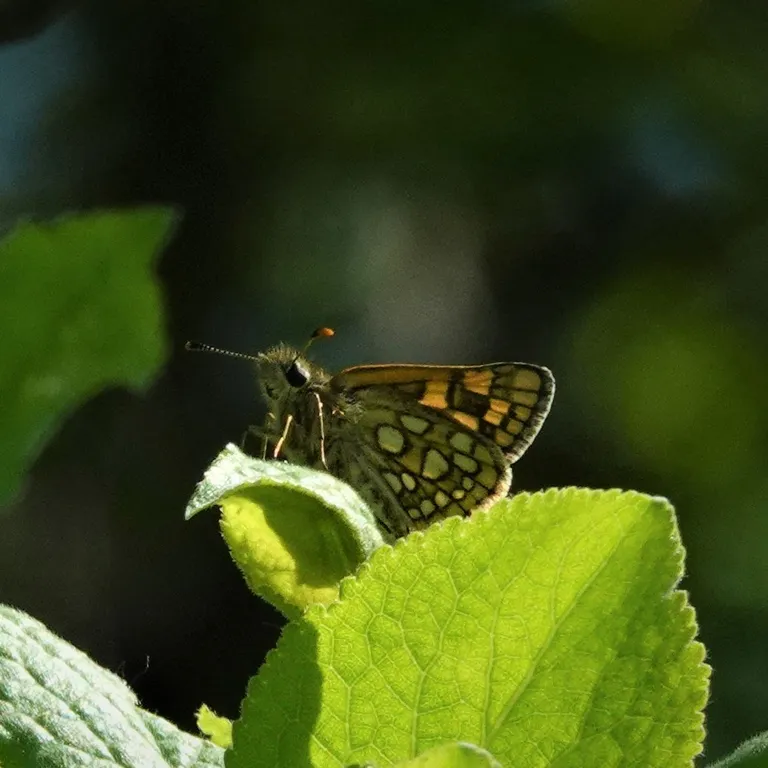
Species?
Carterocephalus palaemon
